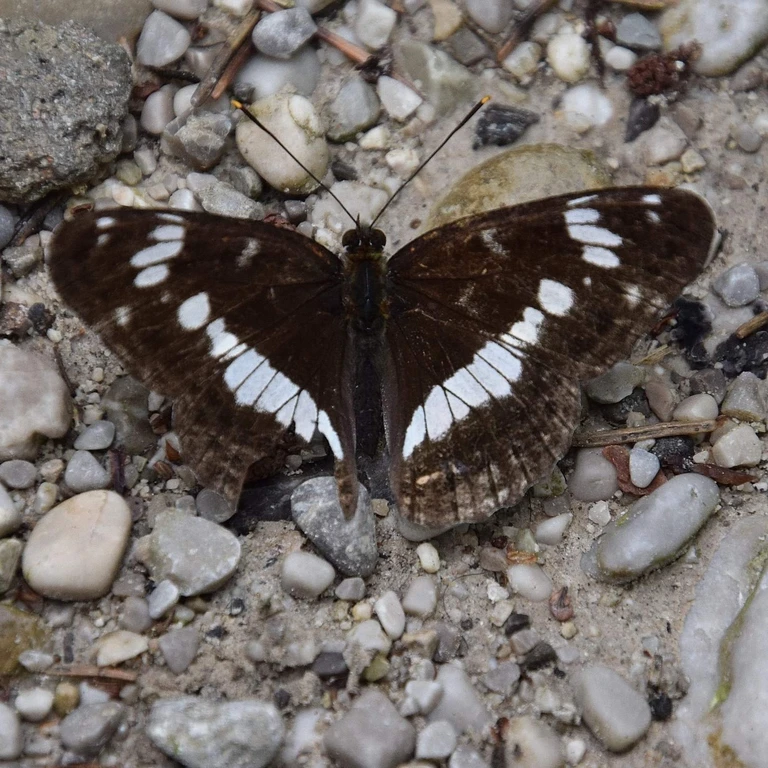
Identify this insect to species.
Limenitis camilla (also Ladoga camilla)
